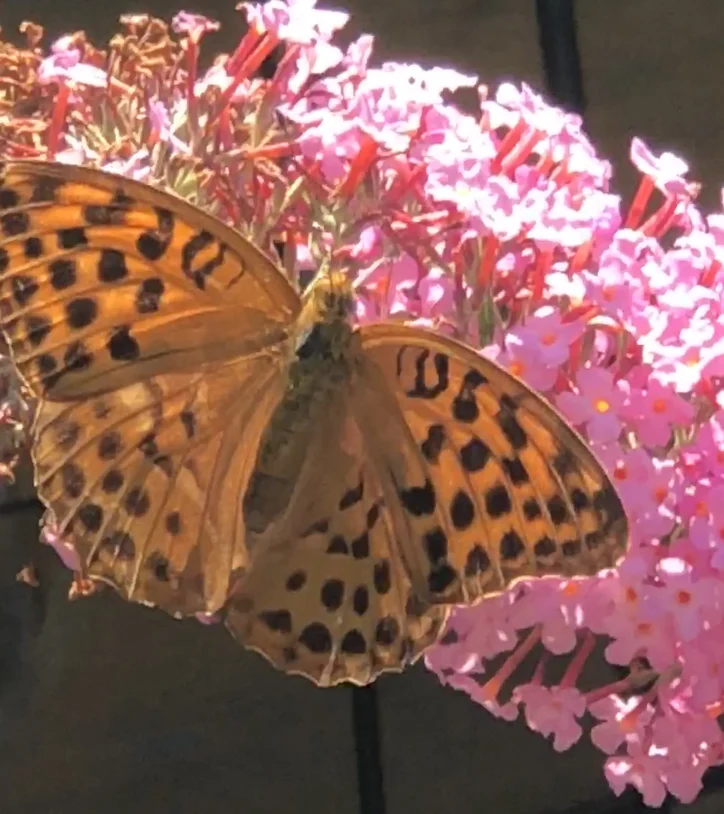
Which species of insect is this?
Argynnis paphia
